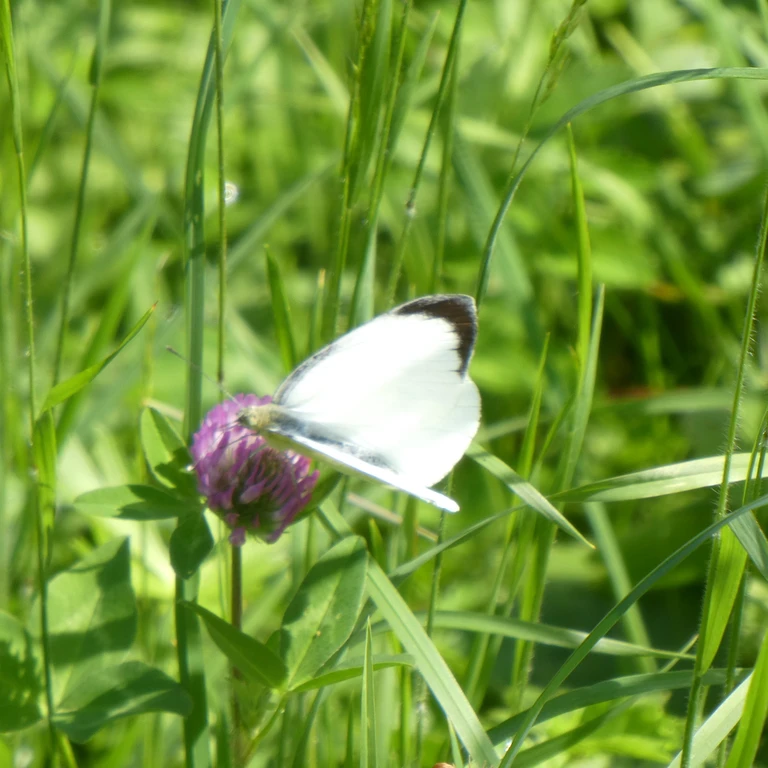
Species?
Pieris brassicae
